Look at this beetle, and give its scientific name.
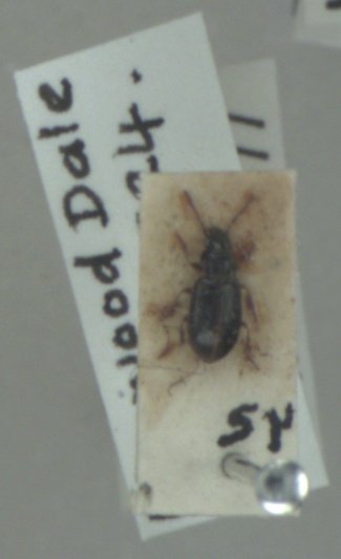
Bradycellus ruficollis
